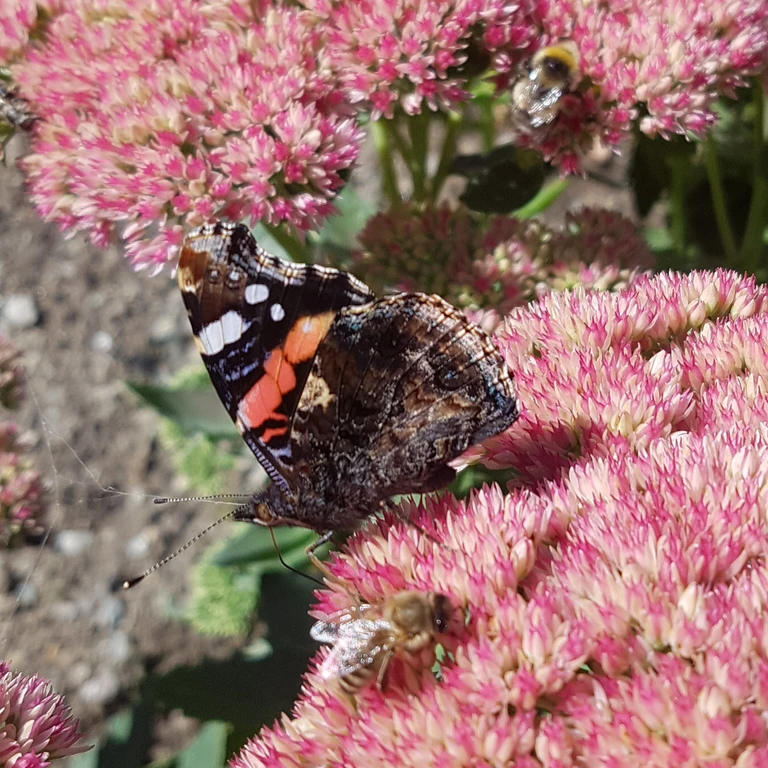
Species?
Vanessa atalanta
